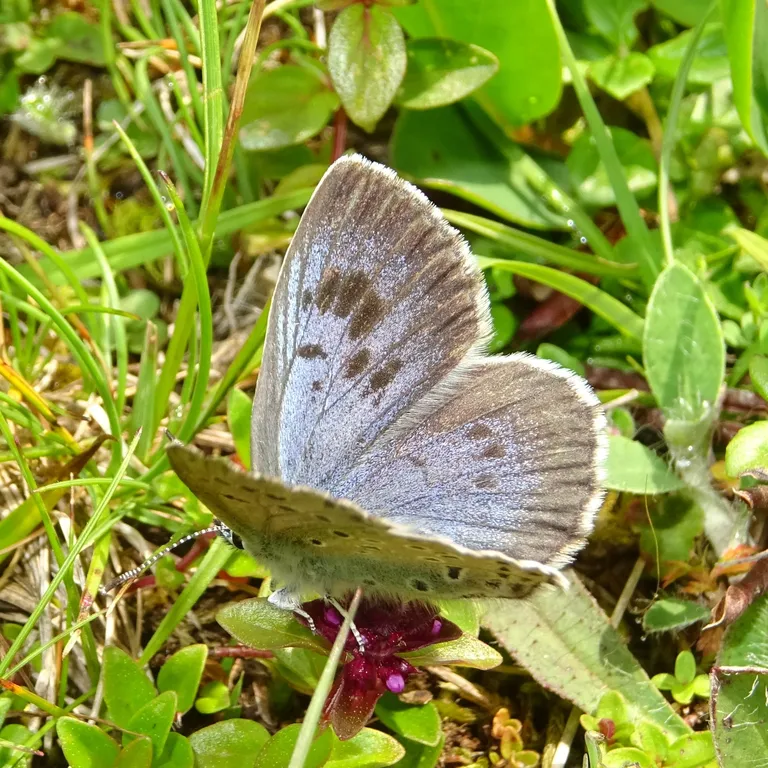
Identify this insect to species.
Phengaris arion (also Maculinea arion)
